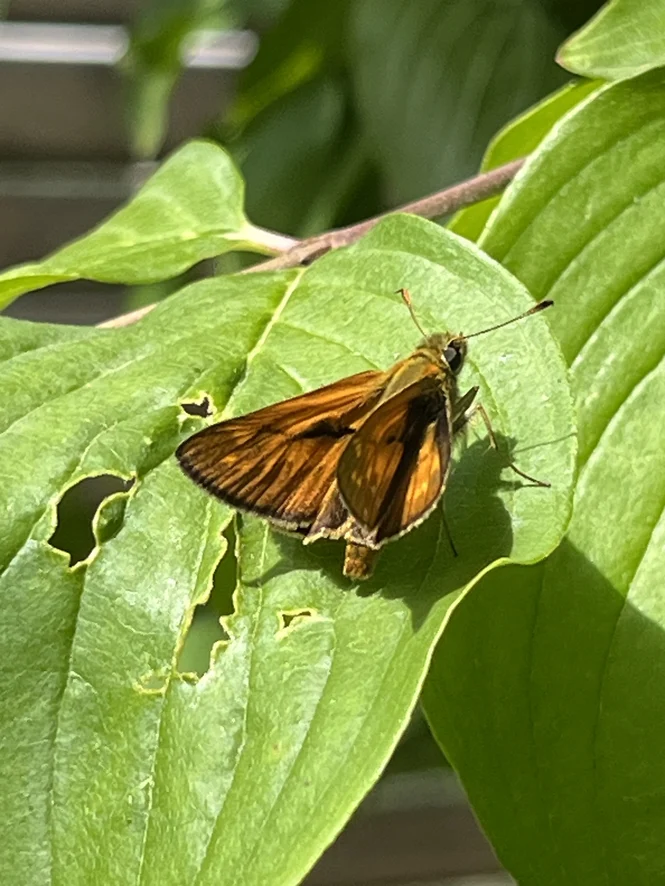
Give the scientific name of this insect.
Ochlodes sylvanus (also Ochlodes venata)
